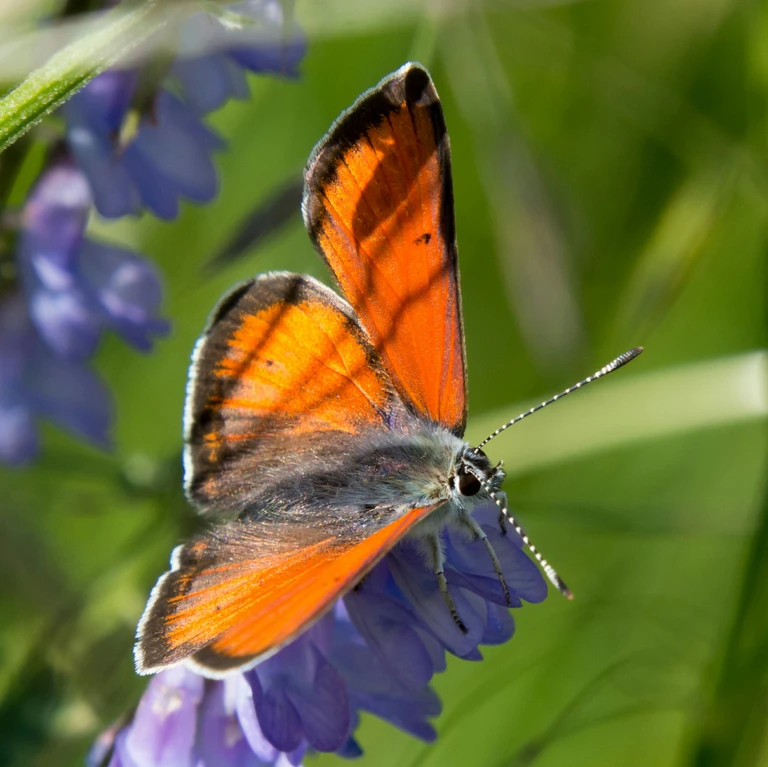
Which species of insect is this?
Lycaena hippothoe (also Palaeochrysophanus hippothoe)
